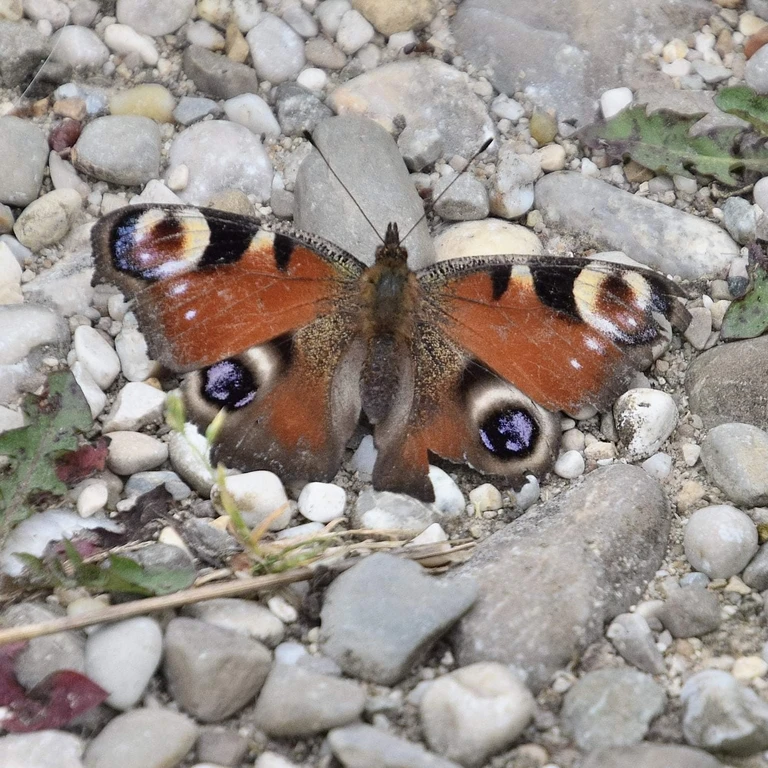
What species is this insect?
Aglais io
